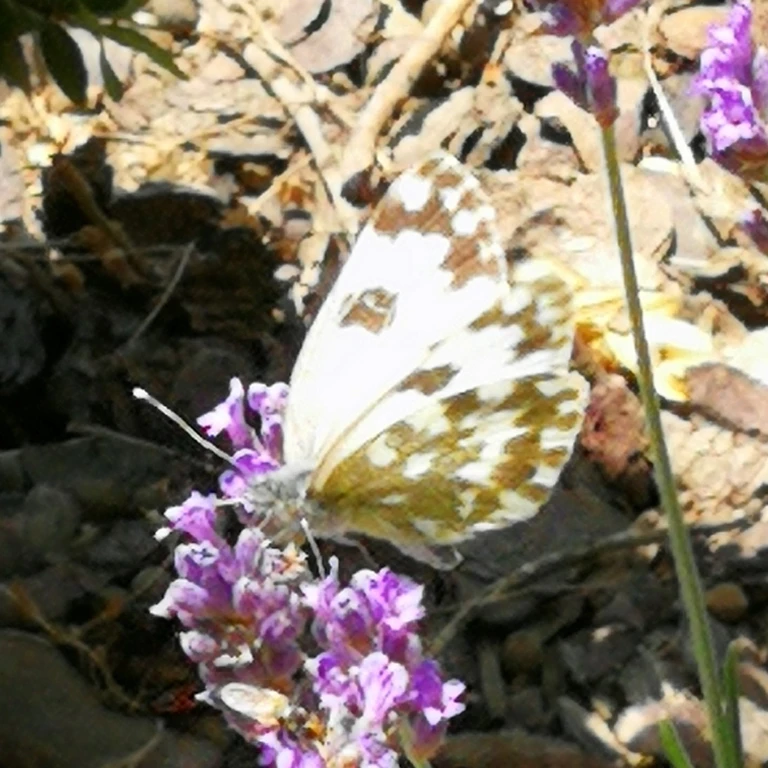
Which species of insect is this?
Pontia edusa
